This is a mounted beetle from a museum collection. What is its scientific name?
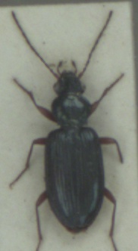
Bembidion decorum
